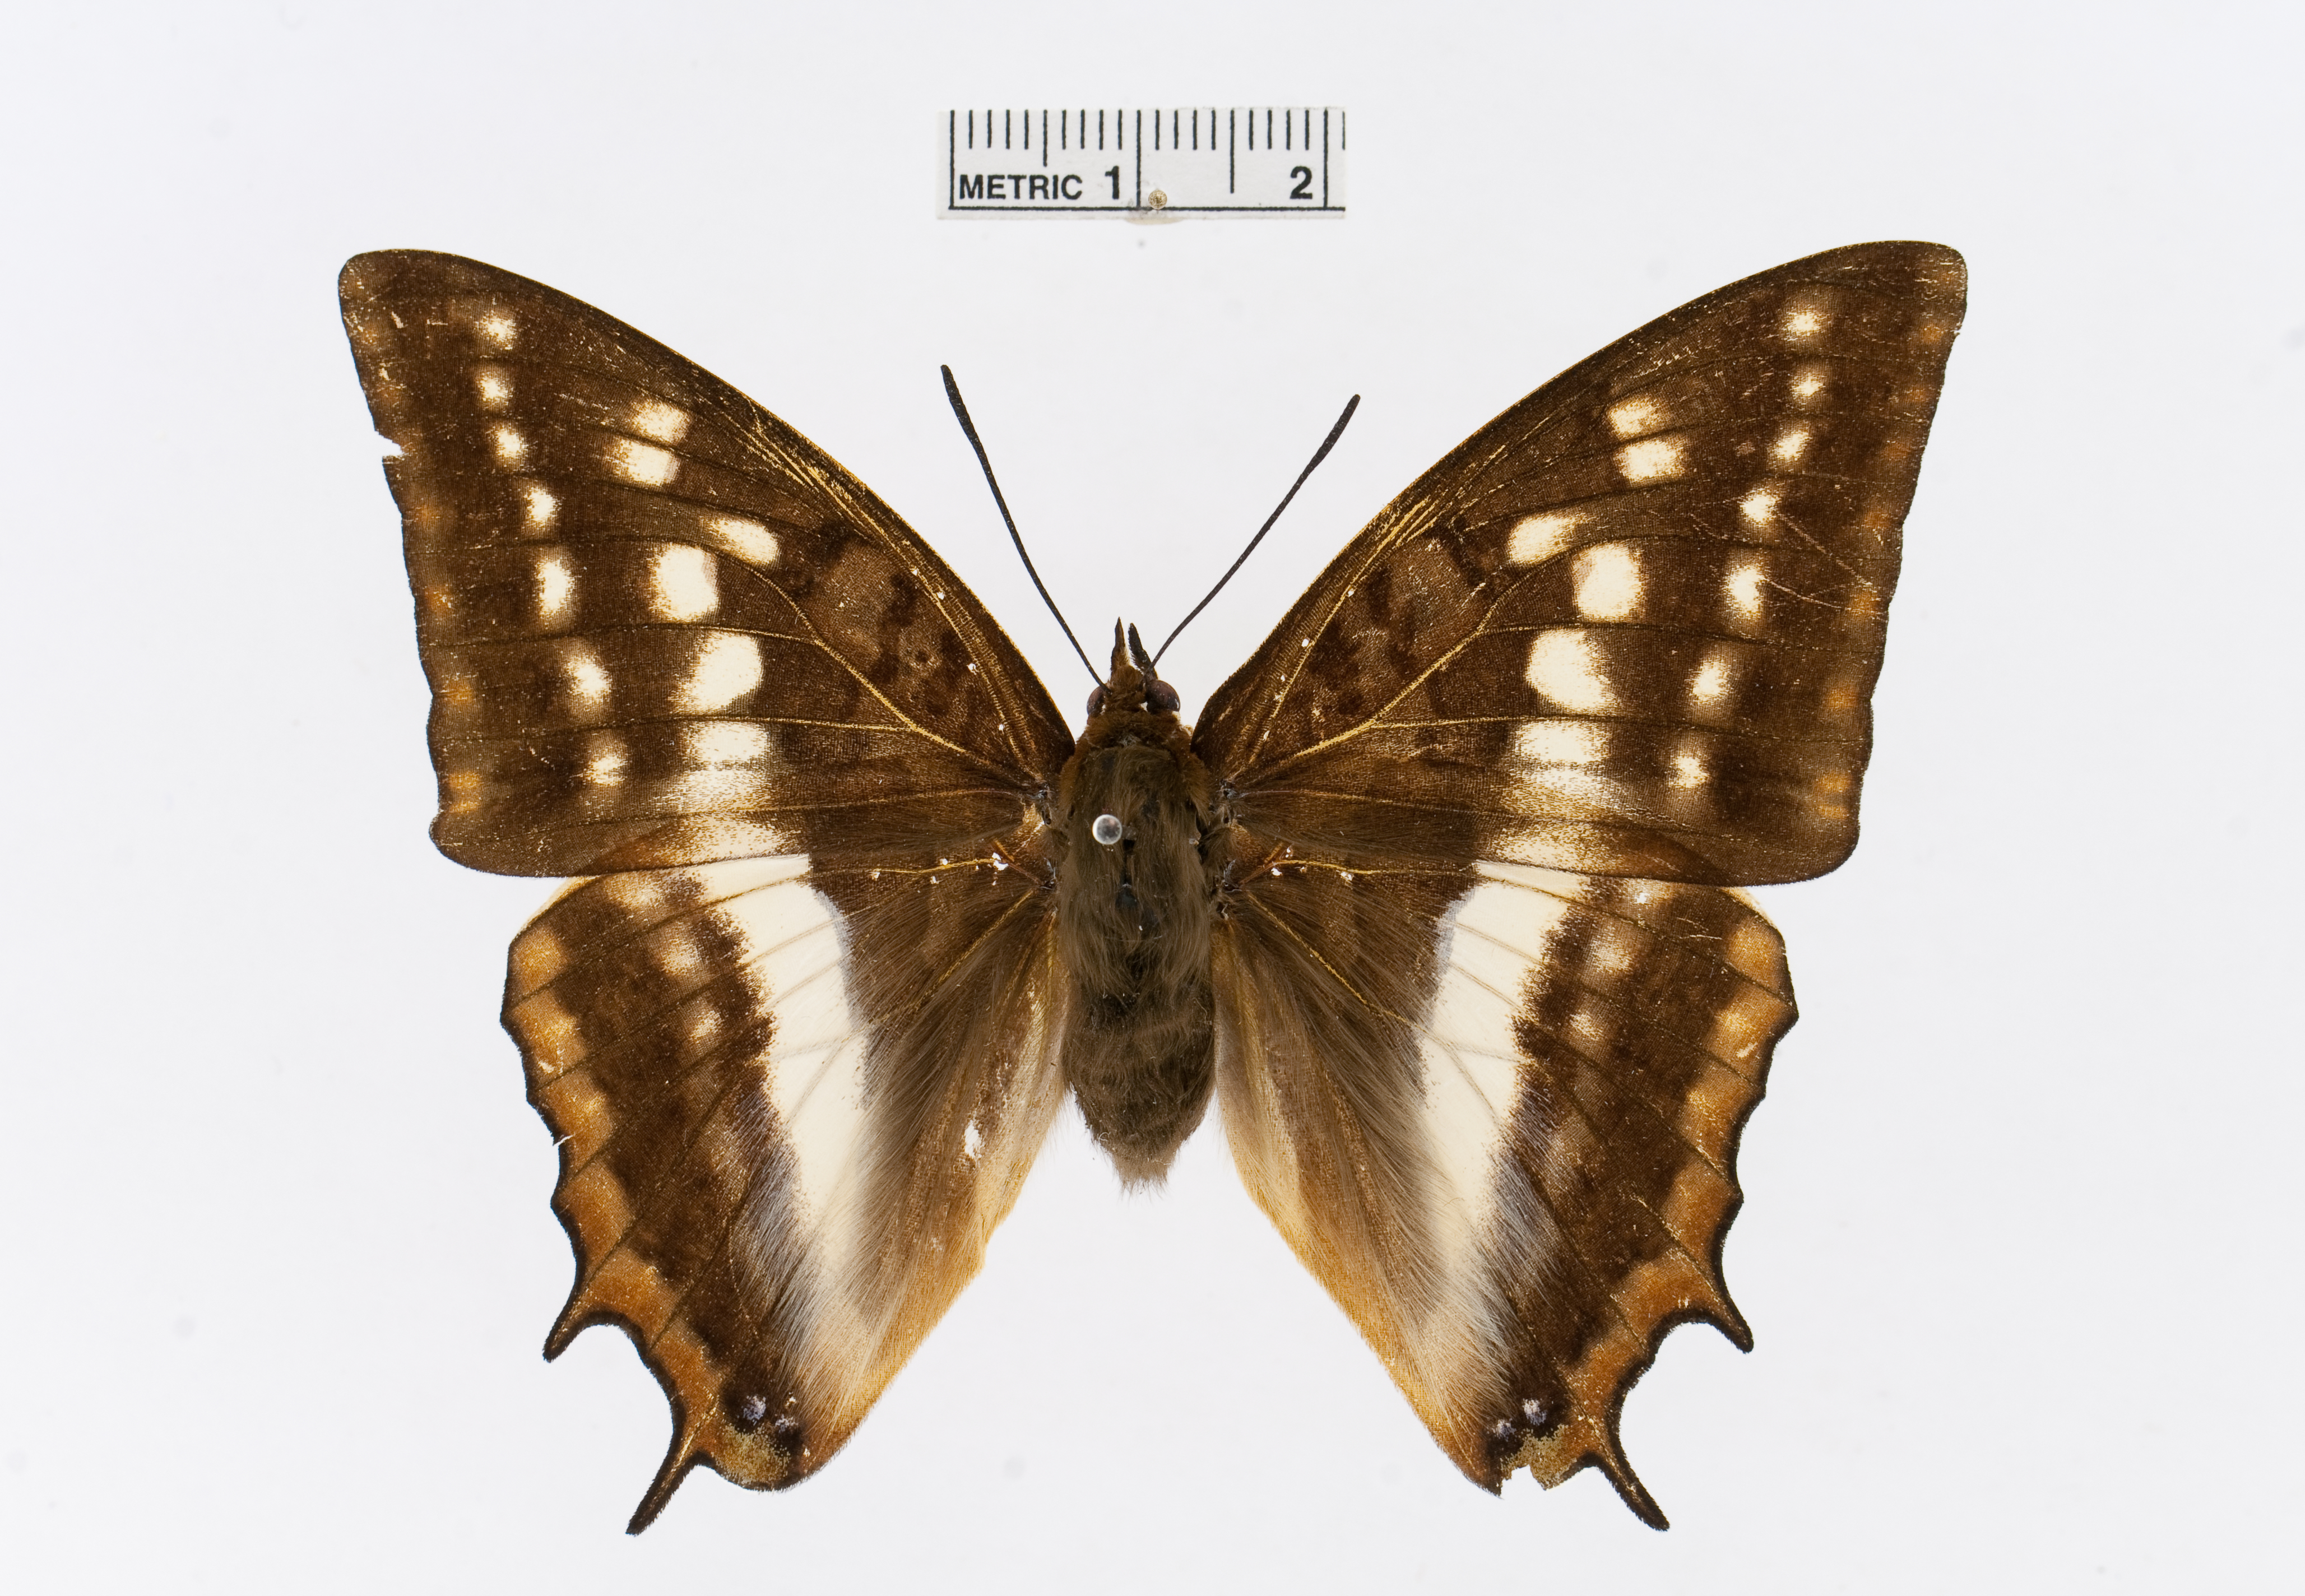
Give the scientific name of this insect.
Charaxes alticola
